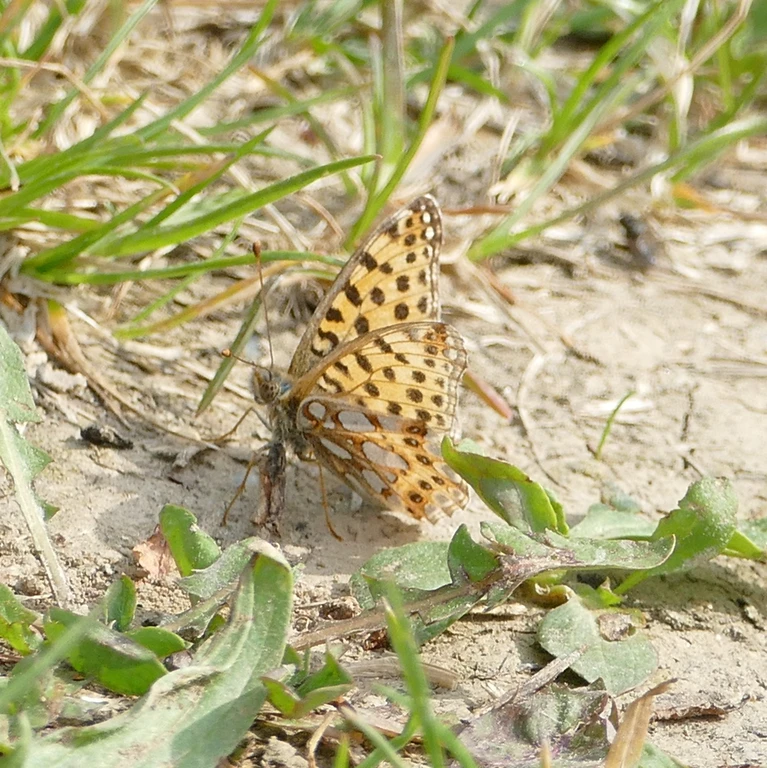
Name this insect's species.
Issoria lathonia
